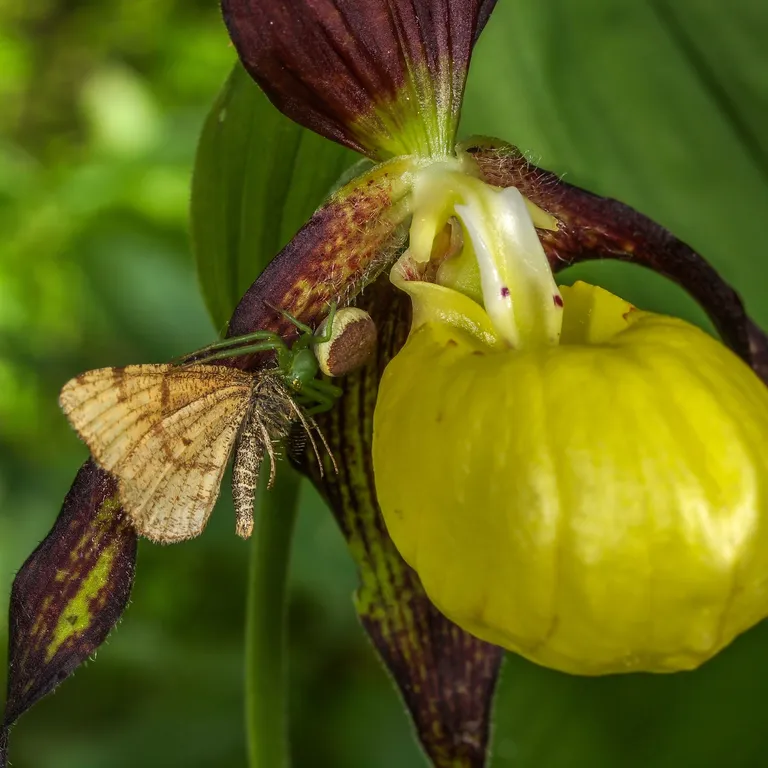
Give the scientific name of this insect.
Ematurga atomaria
